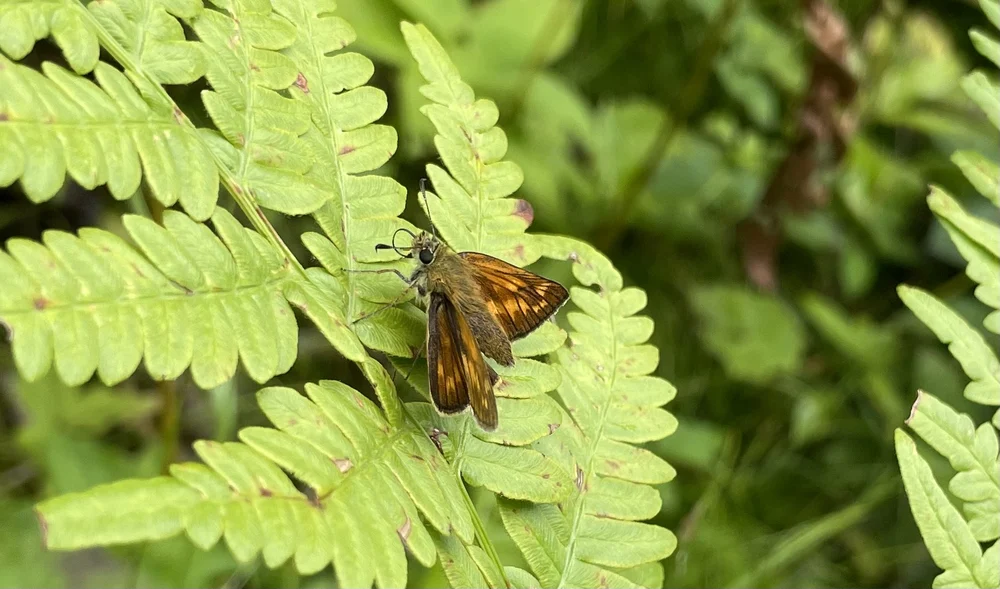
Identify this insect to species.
Ochlodes sylvanus (also Ochlodes venata)
